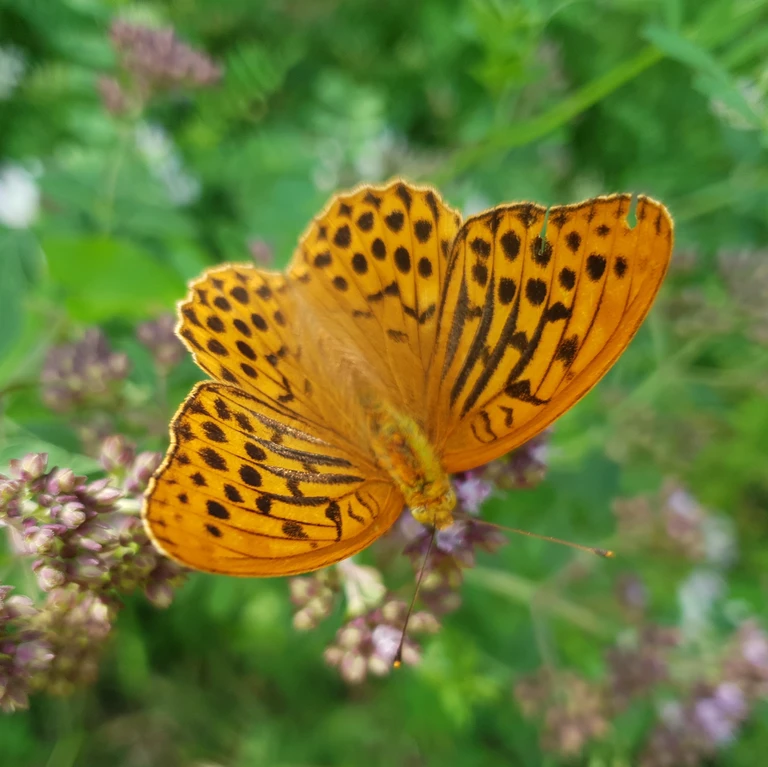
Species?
Argynnis paphia
